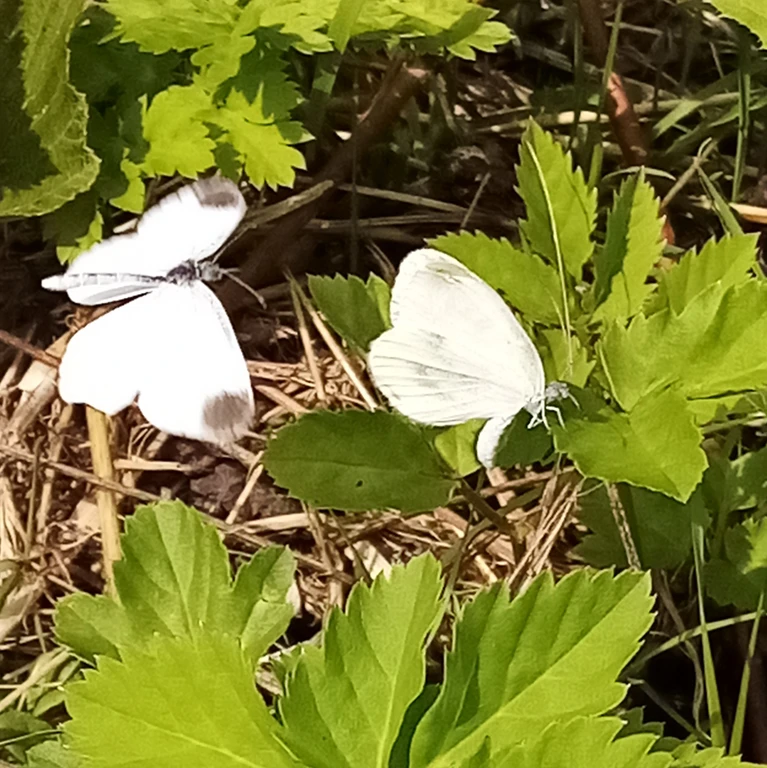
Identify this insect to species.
Leptidea sinapis/juvernica
